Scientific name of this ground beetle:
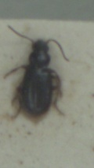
Acupalpus exiguus
